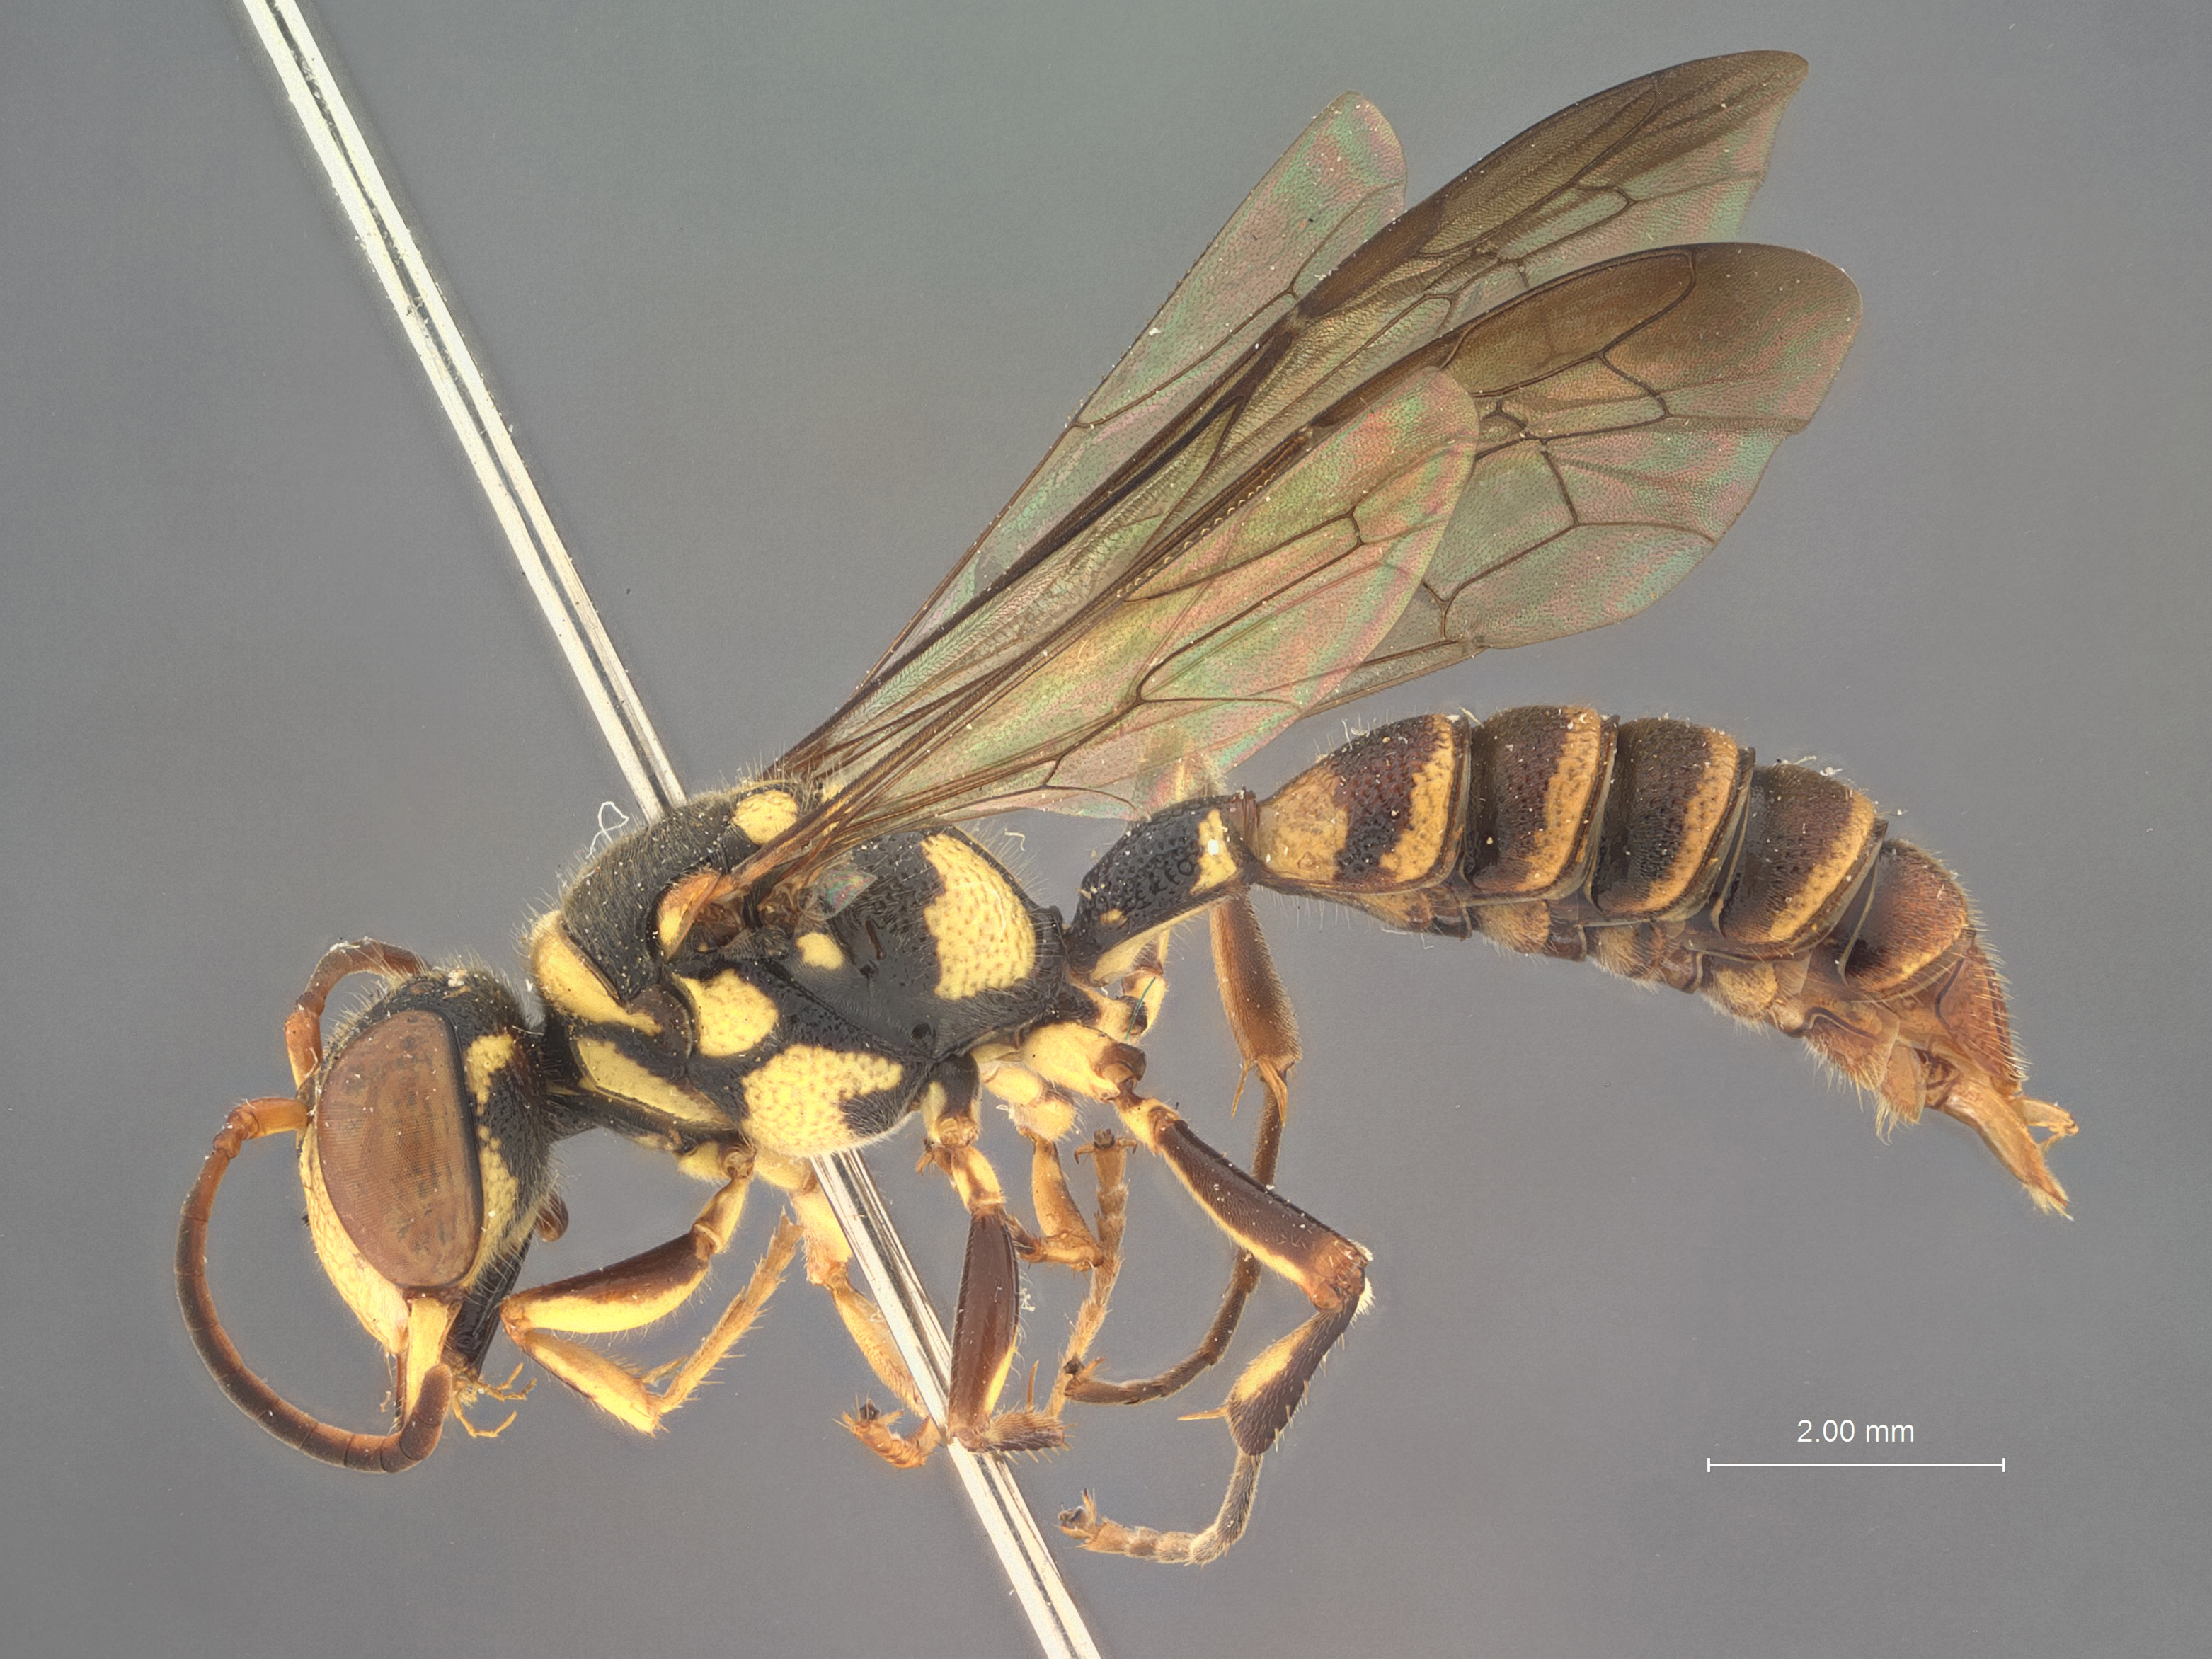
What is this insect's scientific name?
Cerceris lanaonis
